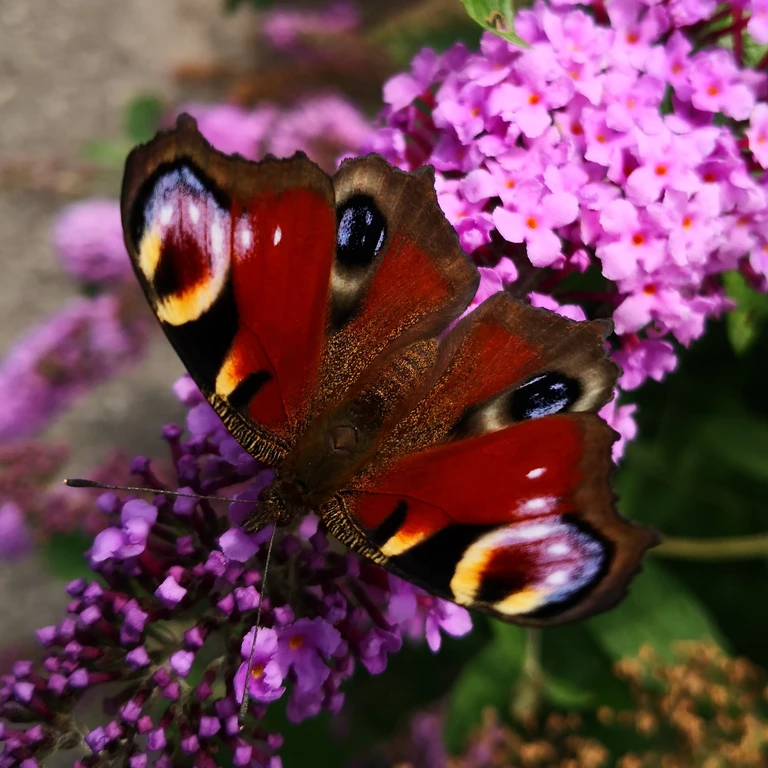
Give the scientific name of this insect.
Aglais io
